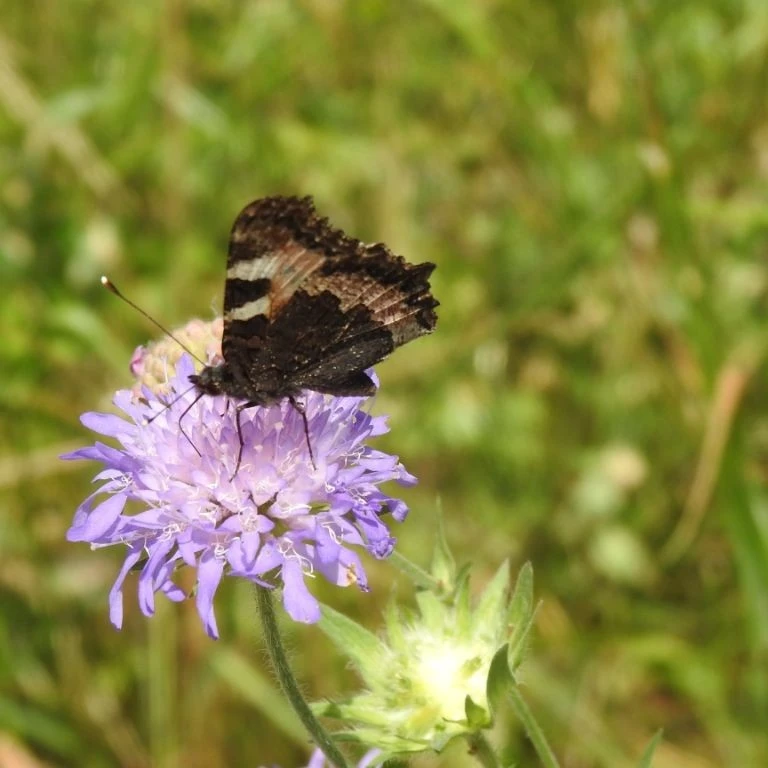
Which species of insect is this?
Aglais urticae
